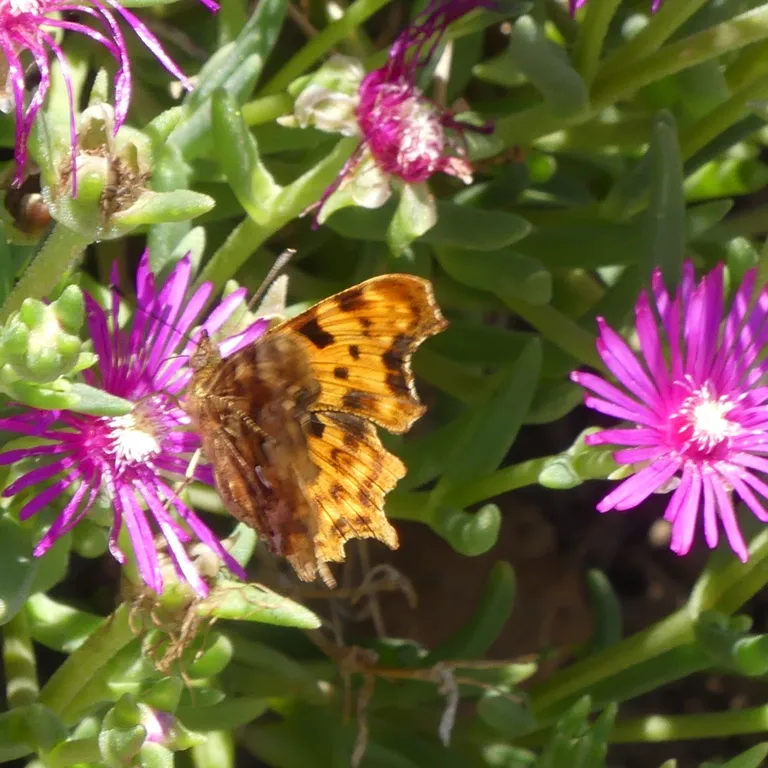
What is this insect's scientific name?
Polygonia c-album
